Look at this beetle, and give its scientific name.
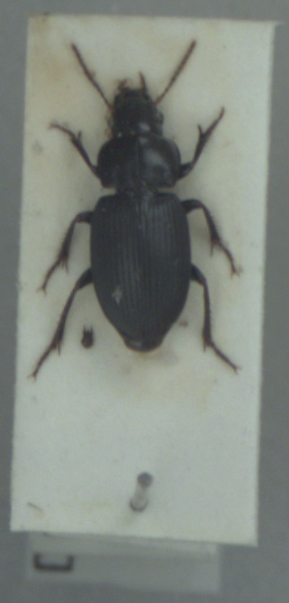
Harpalus neglectus
